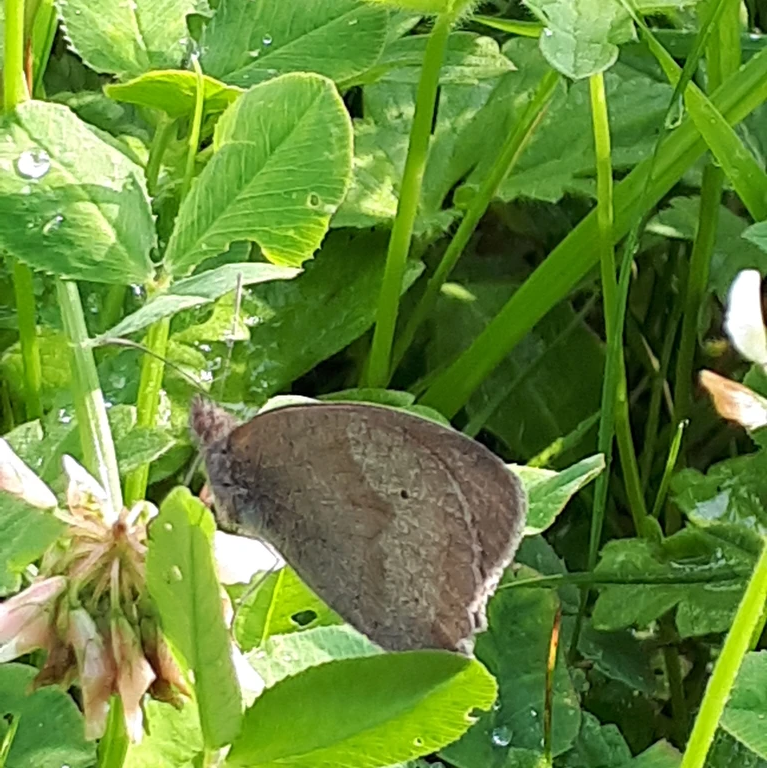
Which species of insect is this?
Maniola jurtina
